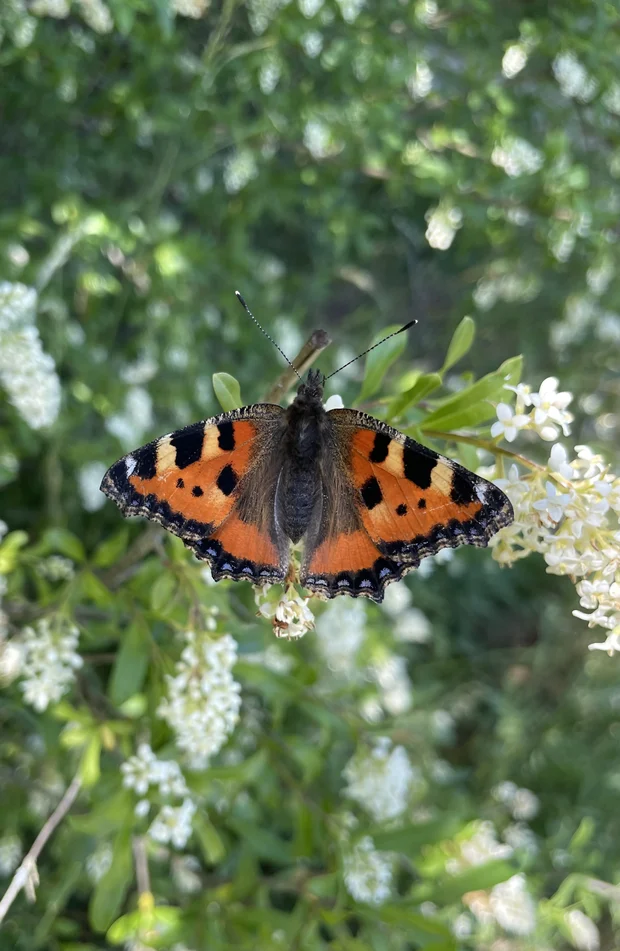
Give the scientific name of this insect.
Aglais urticae
